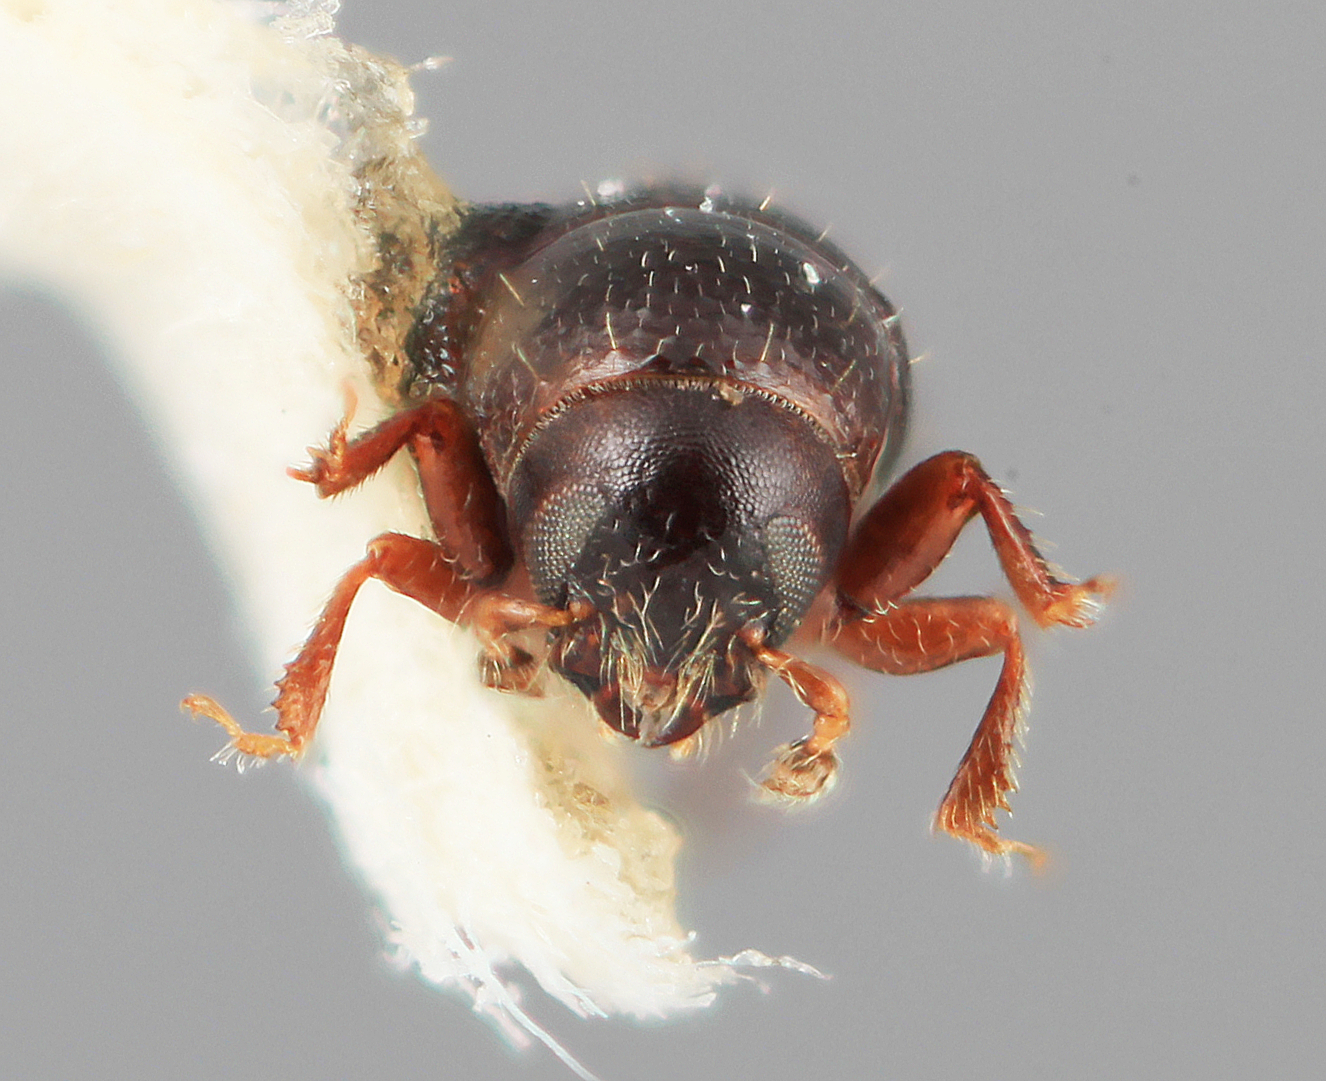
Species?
Scolytodes comitabilis
